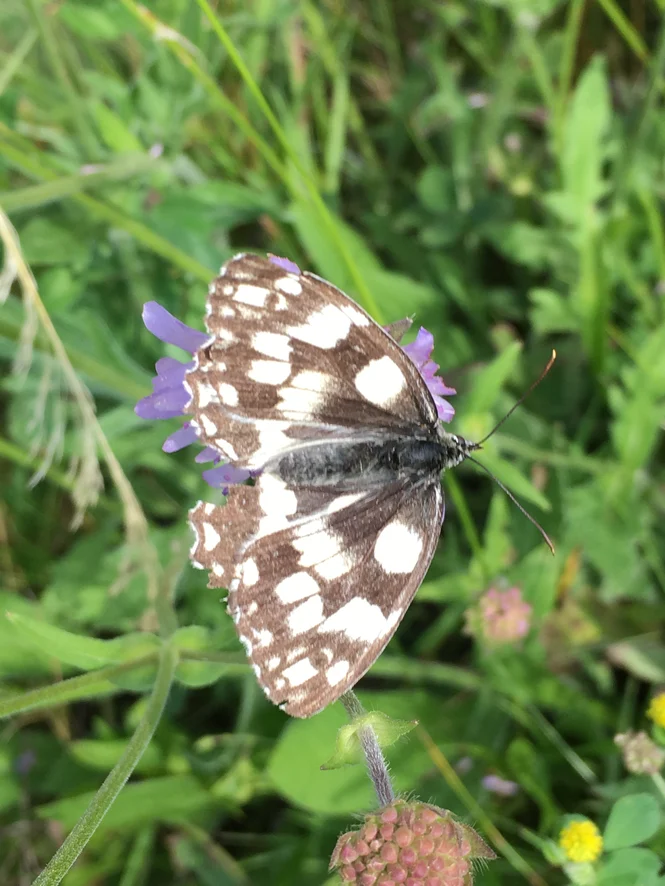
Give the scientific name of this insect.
Melanargia galathea
